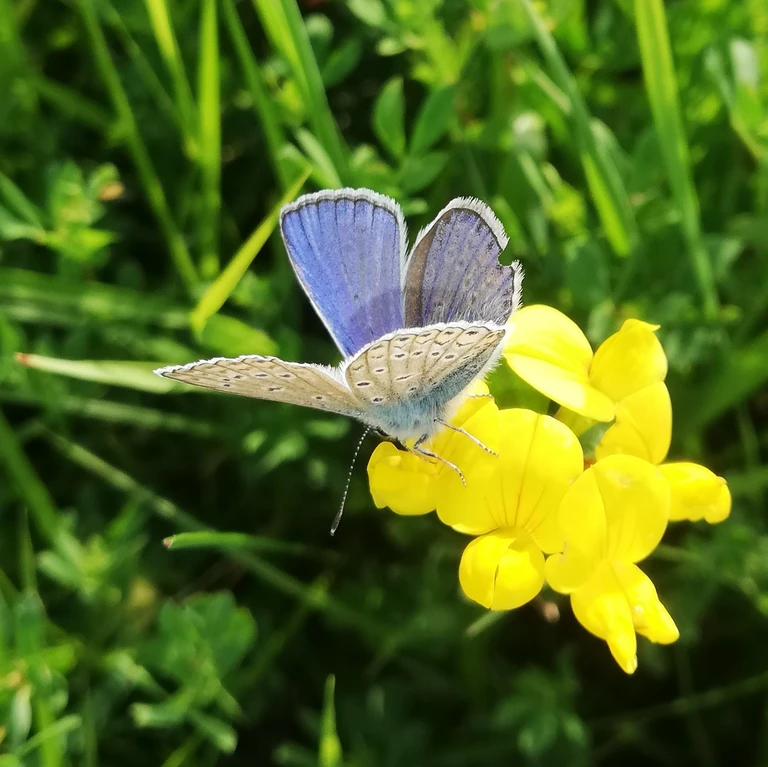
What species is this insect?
Polyommatus icarus
